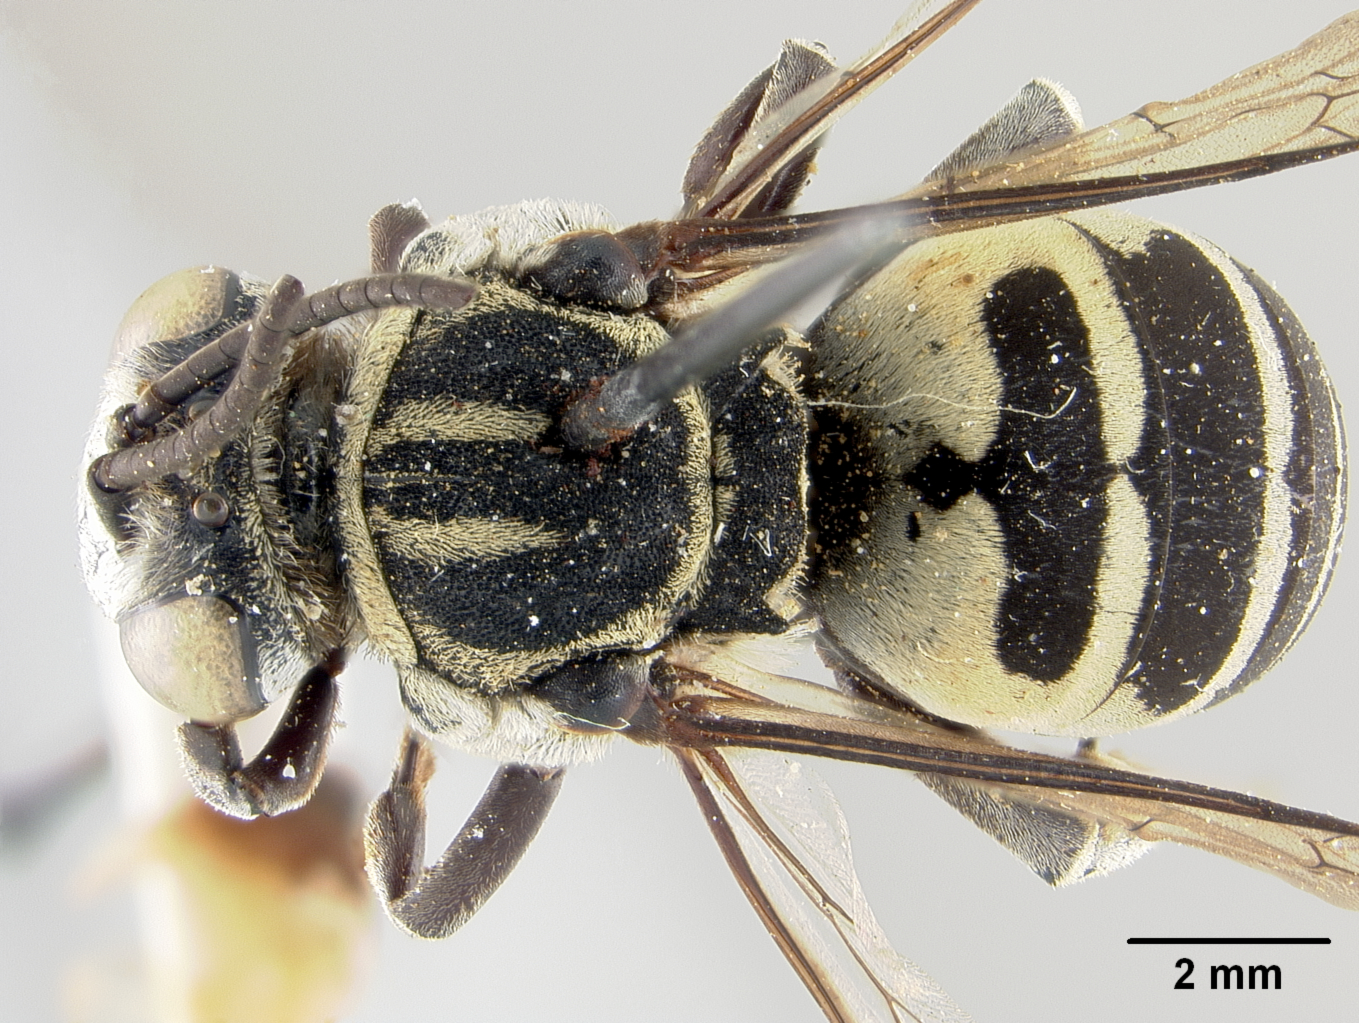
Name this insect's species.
Triepeolus monardae
